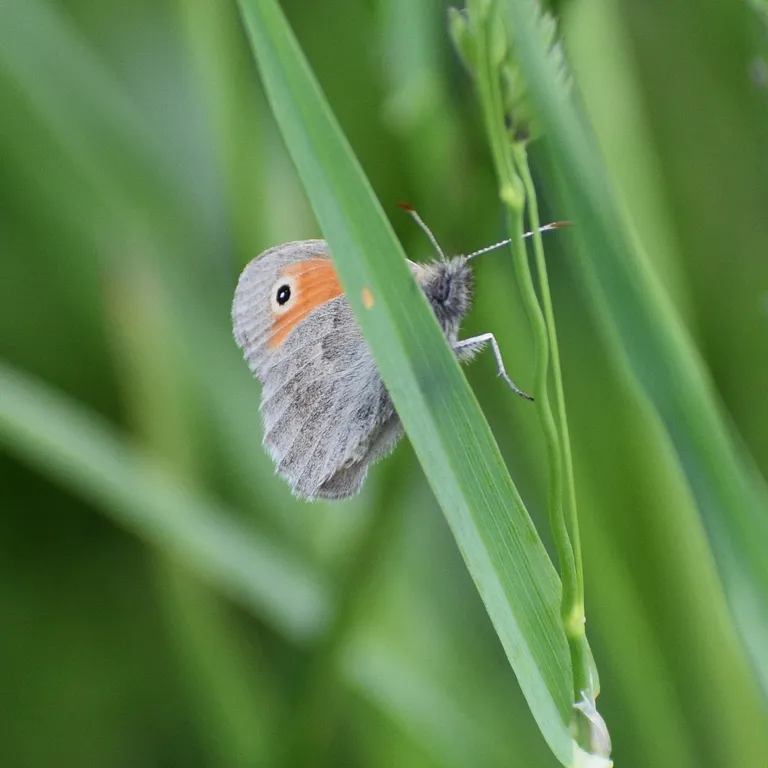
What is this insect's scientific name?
Coenonympha pamphilus
